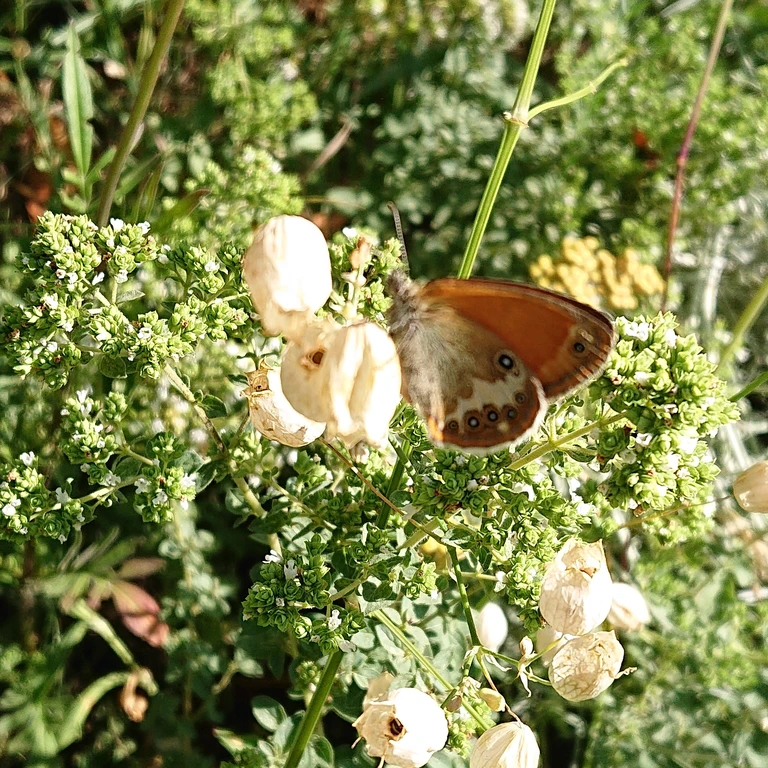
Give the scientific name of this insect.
Coenonympha arcania
